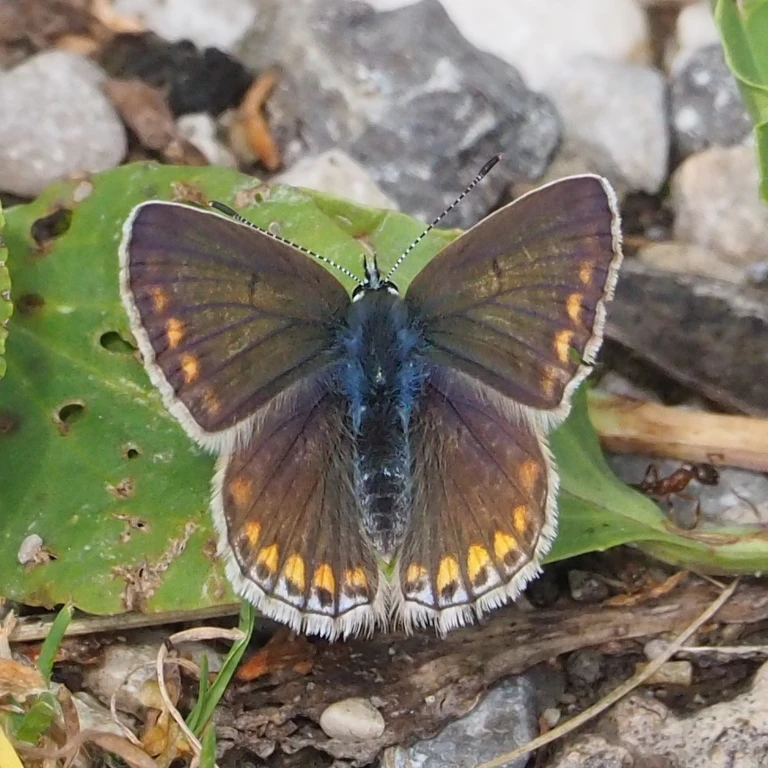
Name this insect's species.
Polyommatus icarus
